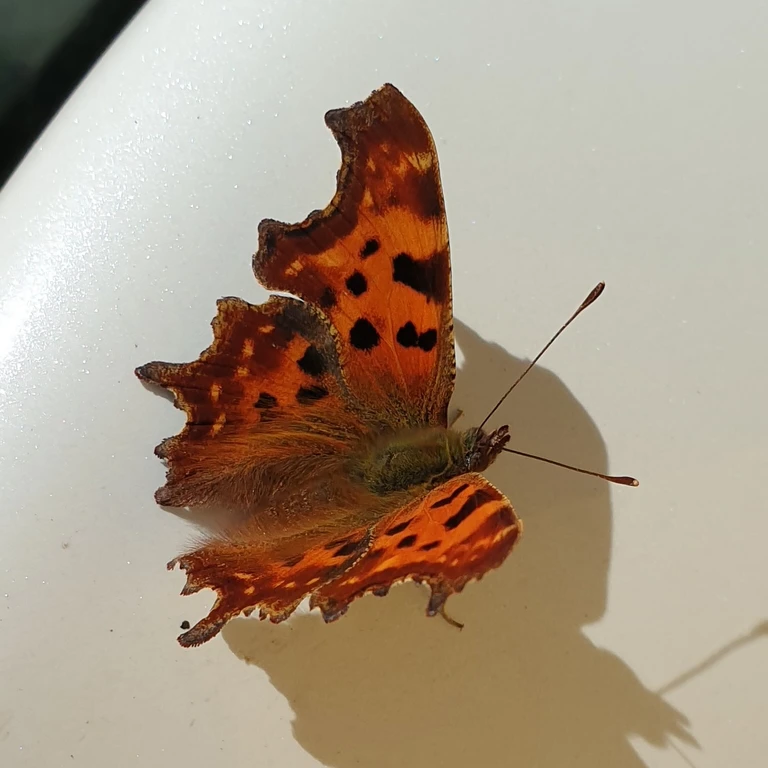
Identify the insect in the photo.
Polygonia c-album
